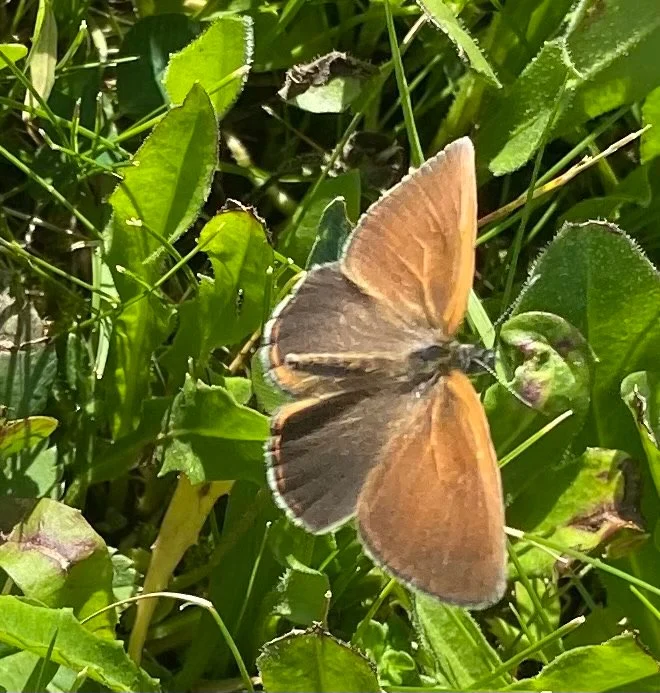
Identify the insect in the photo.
Coenonympha glycerion (also Coenonympha iphis)
